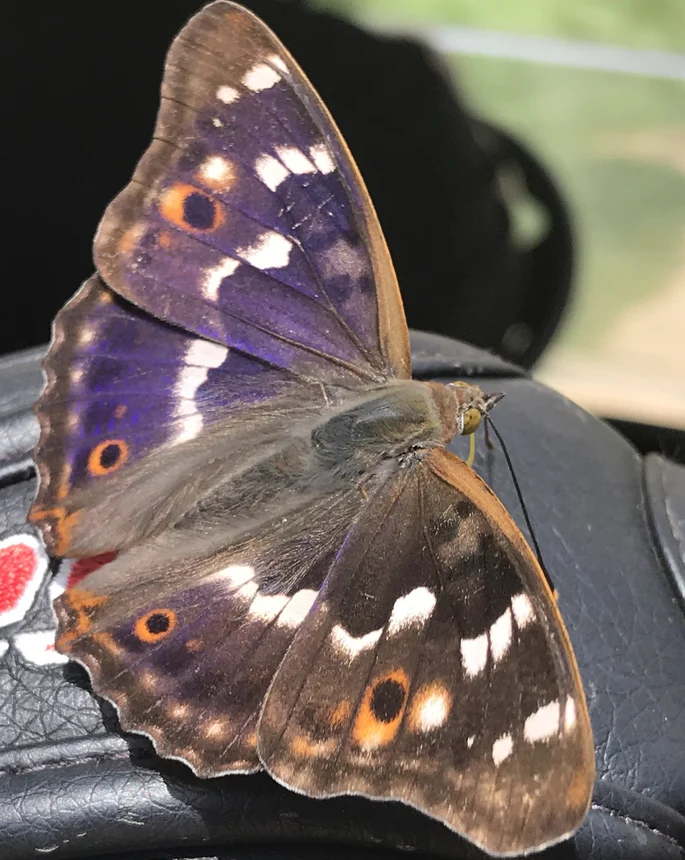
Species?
Apatura ilia
